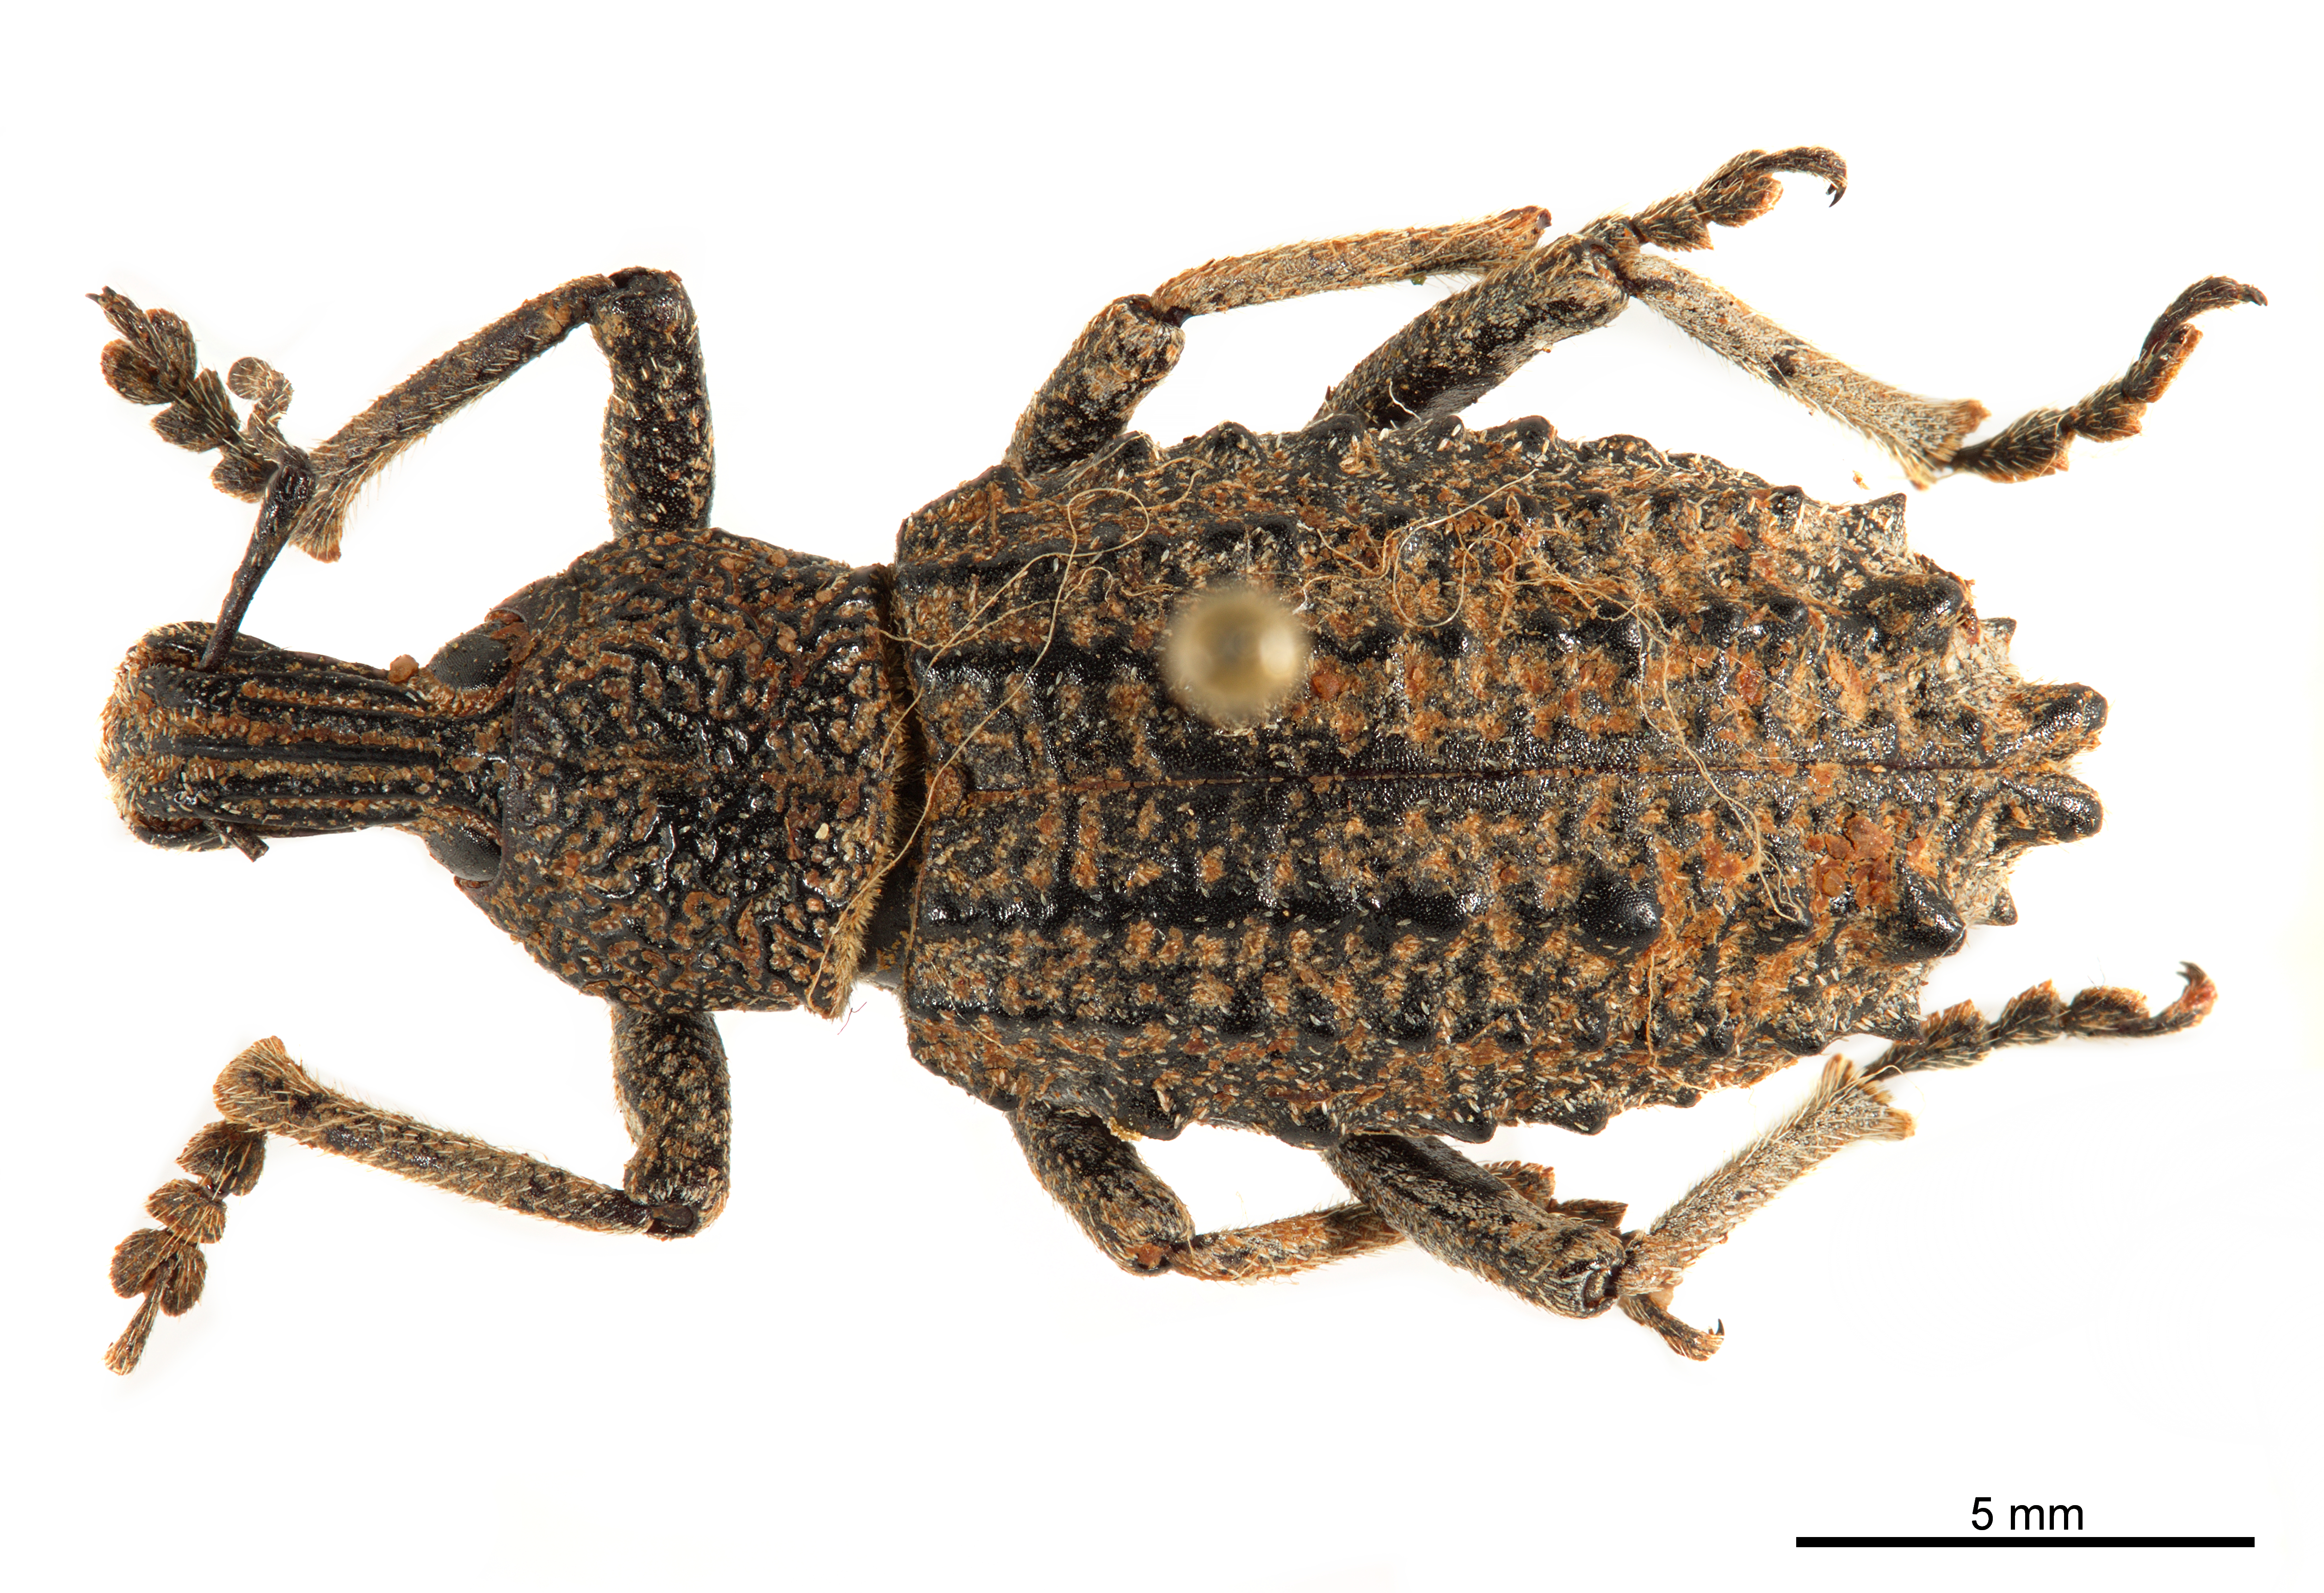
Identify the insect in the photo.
Leptopius duponti
